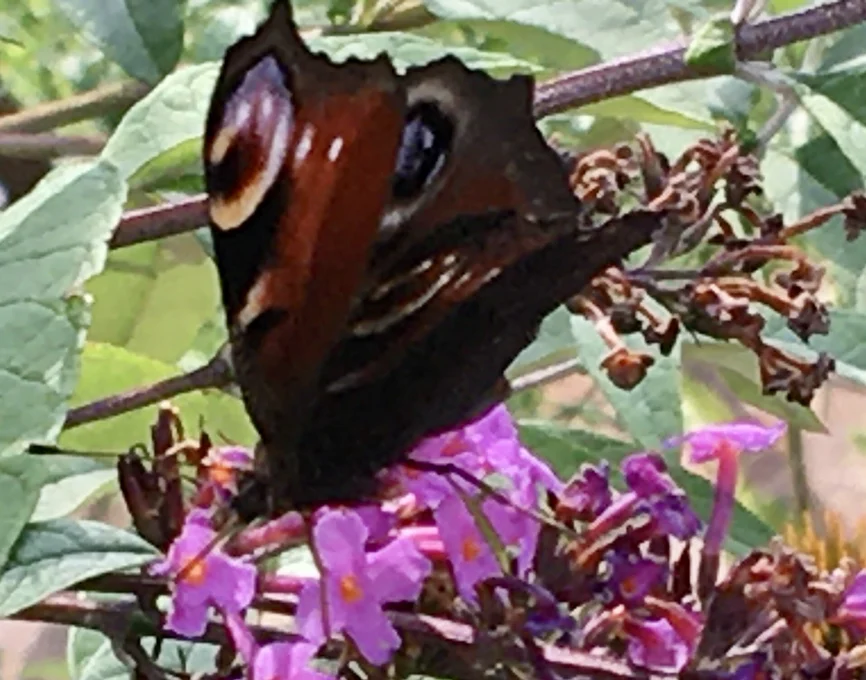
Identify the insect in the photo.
Aglais io
